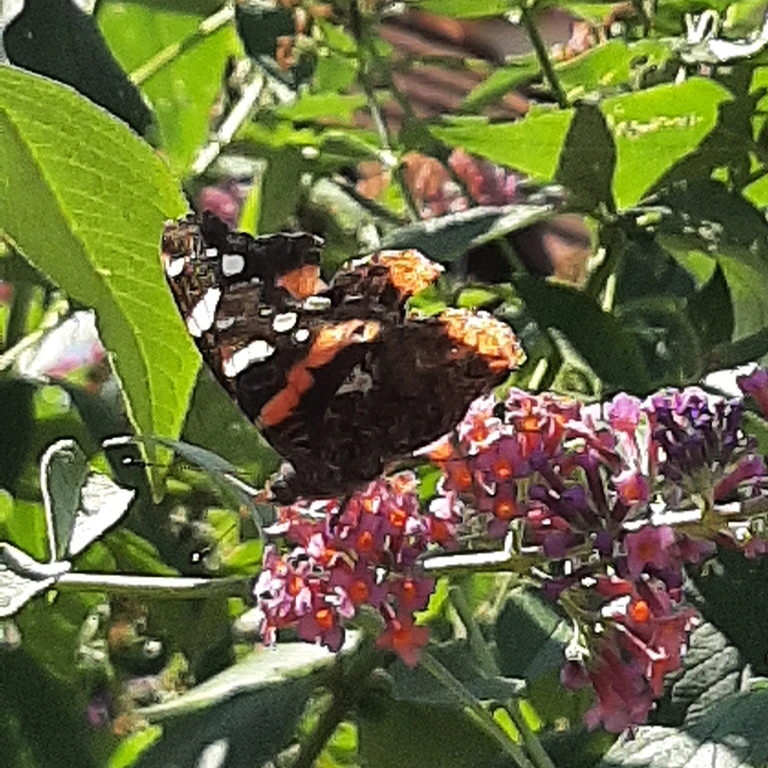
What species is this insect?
Vanessa atalanta
